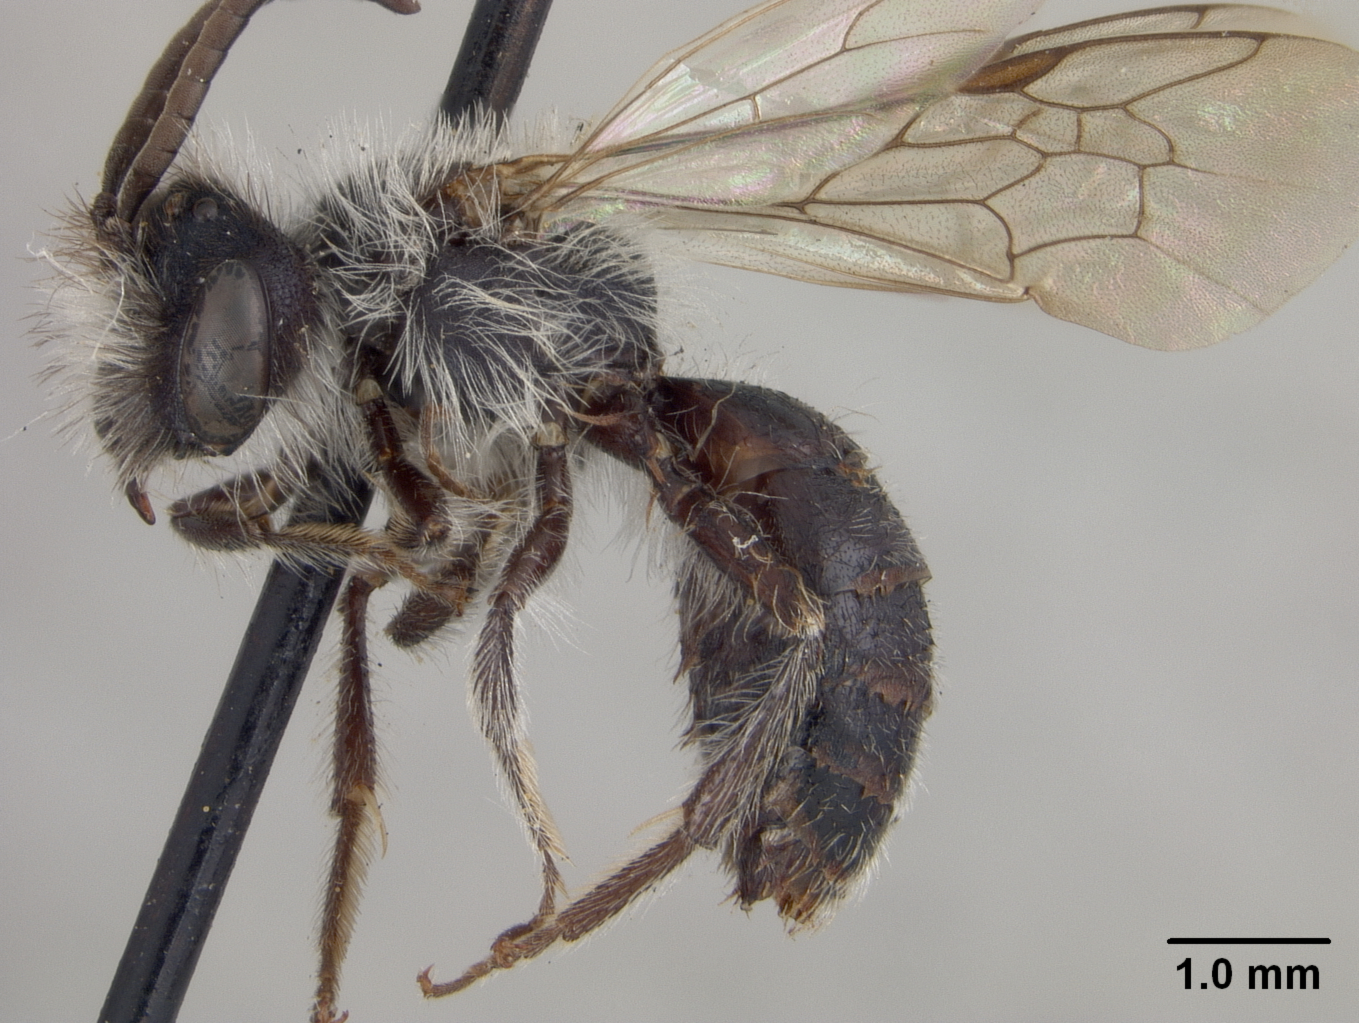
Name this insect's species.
Andrena polygoni
